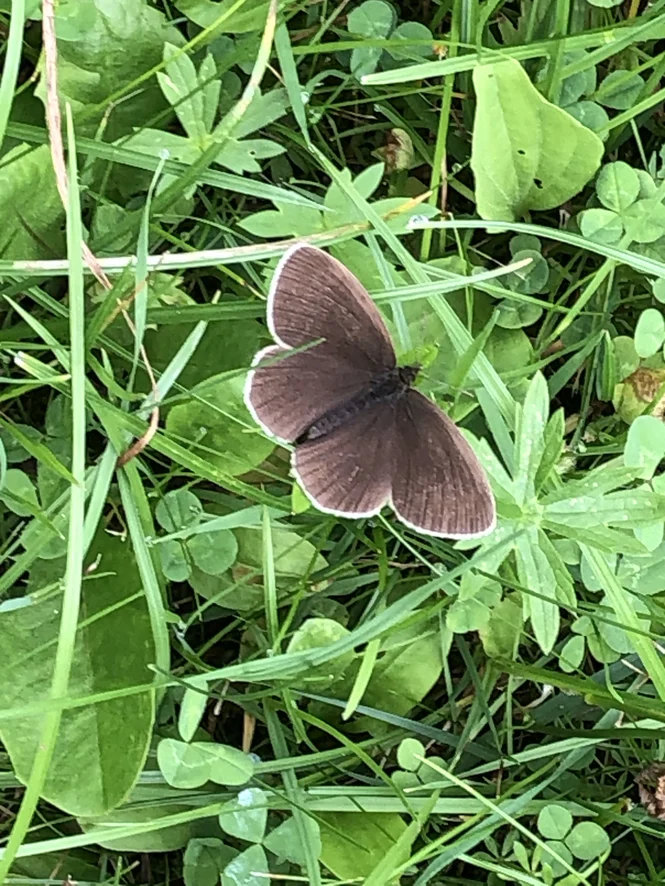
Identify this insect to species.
Aphantopus hyperantus
